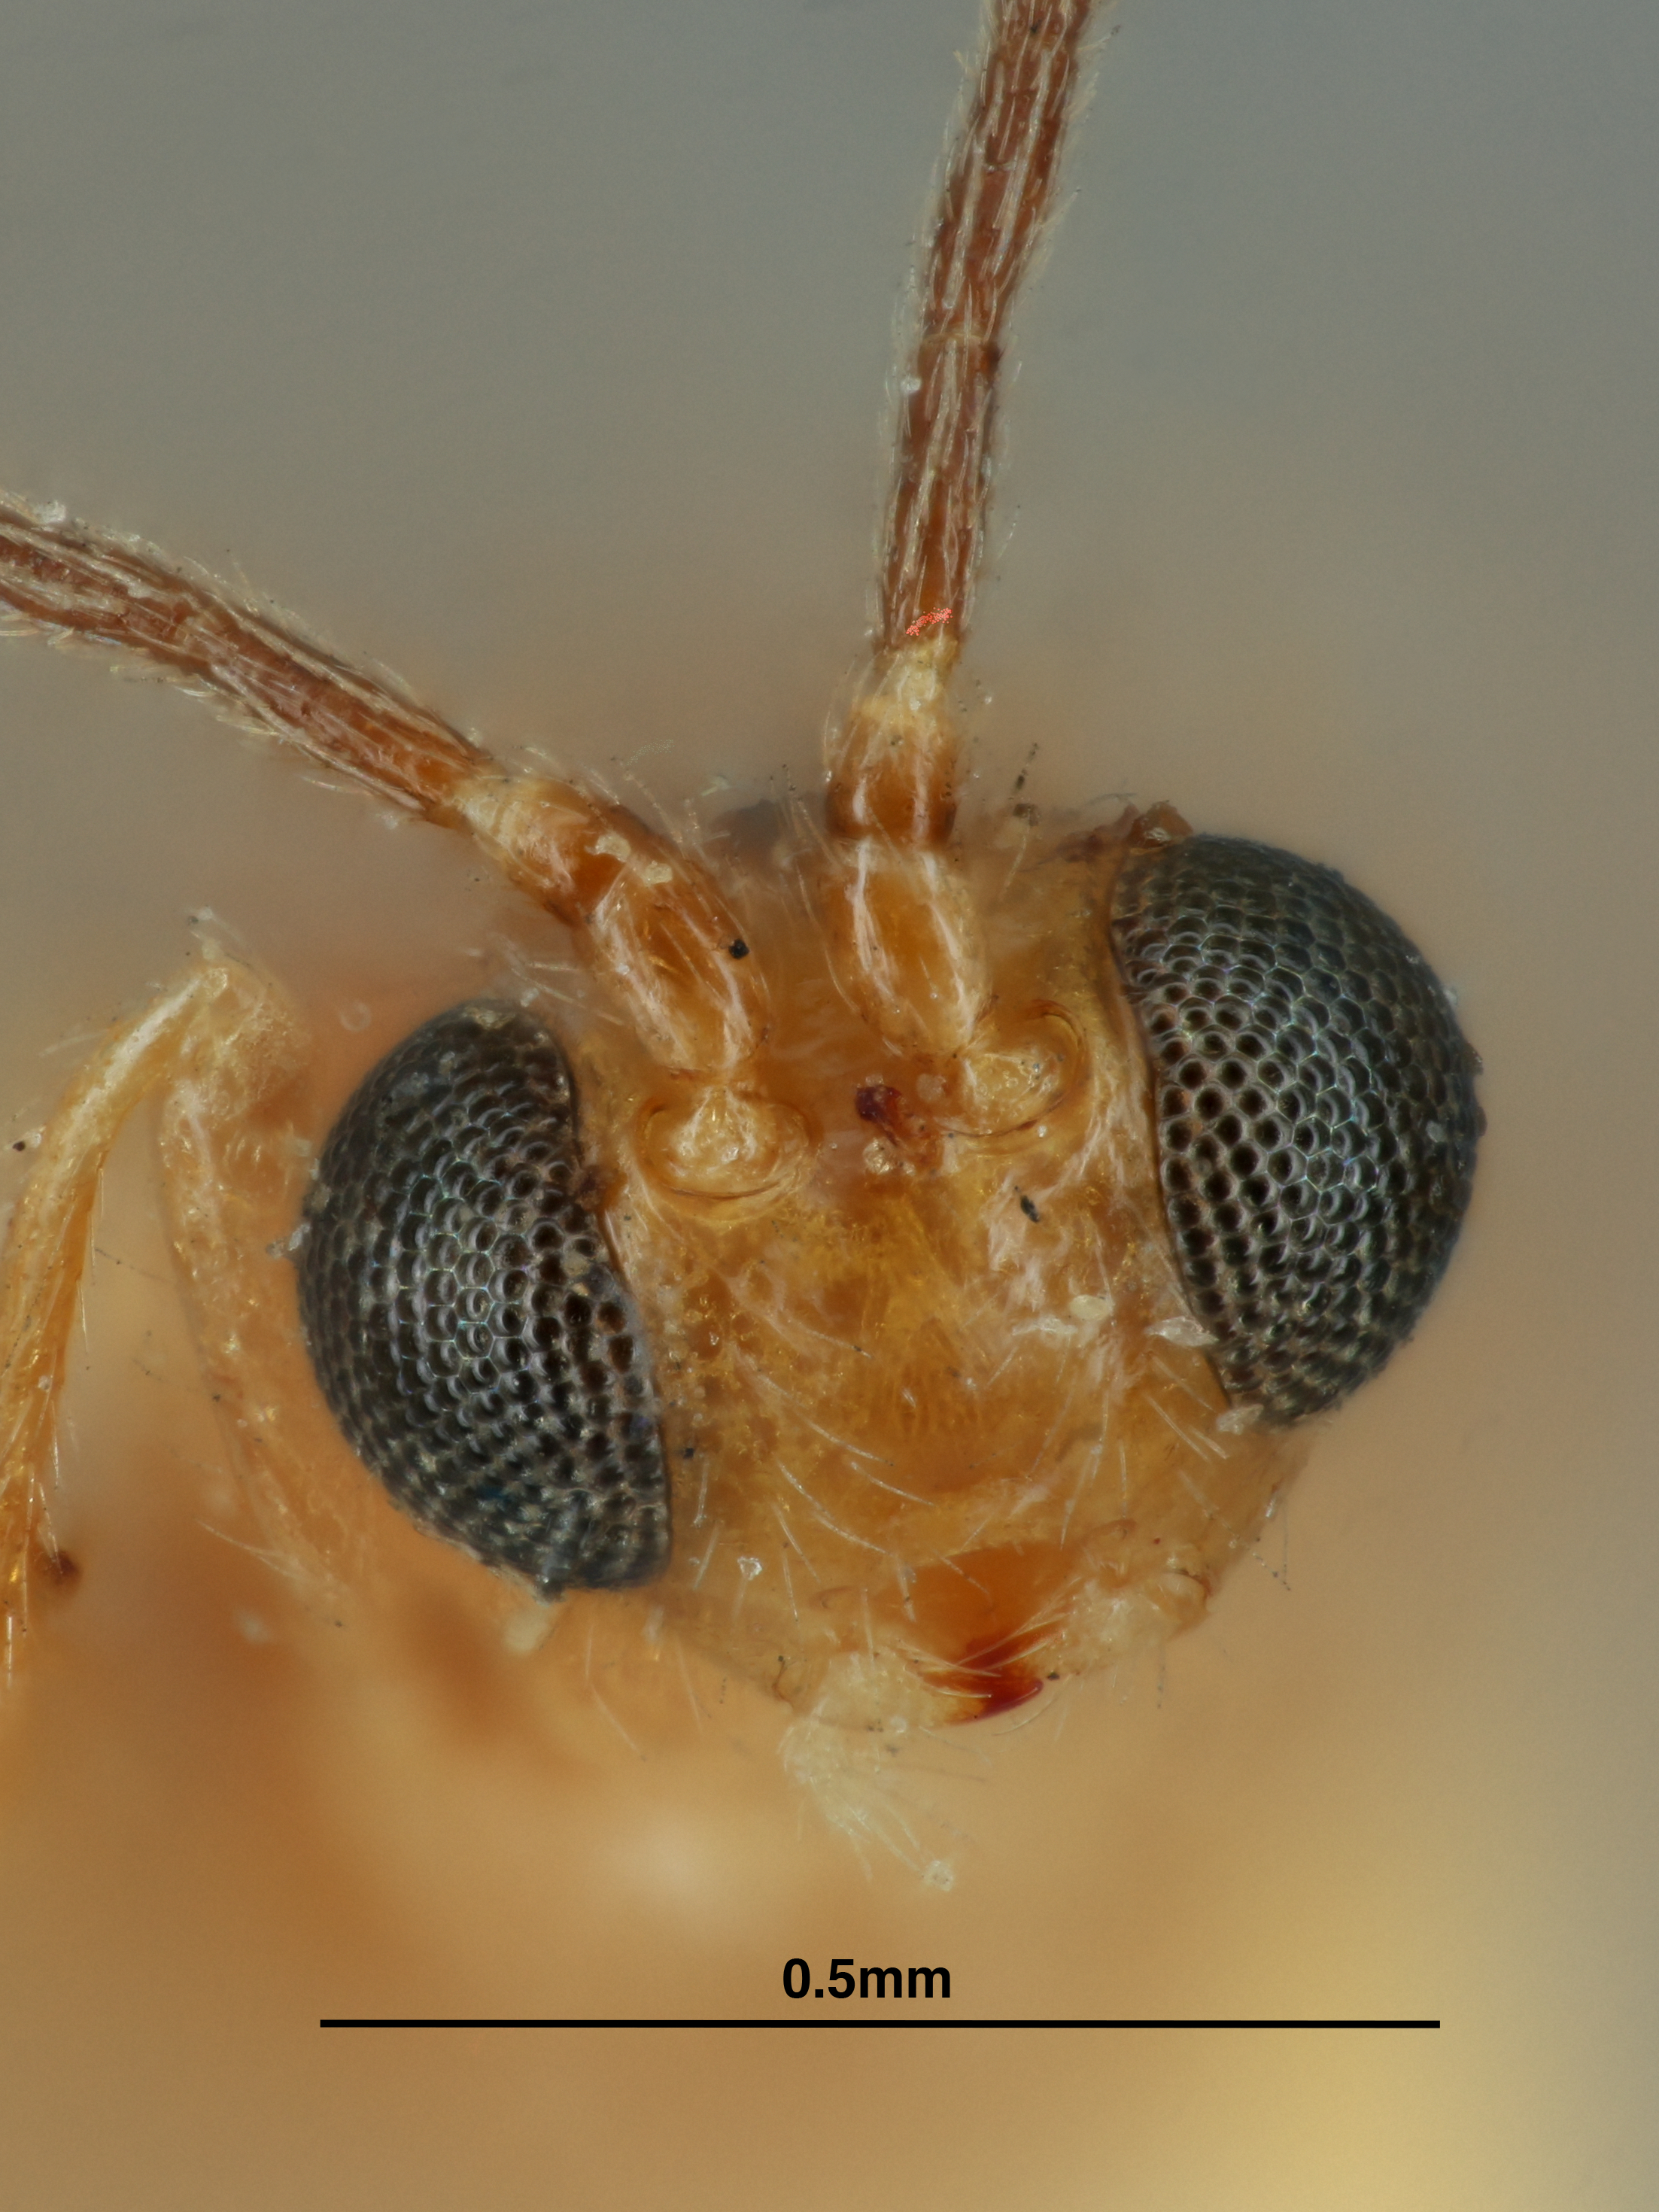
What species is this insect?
Xenobius albipes
